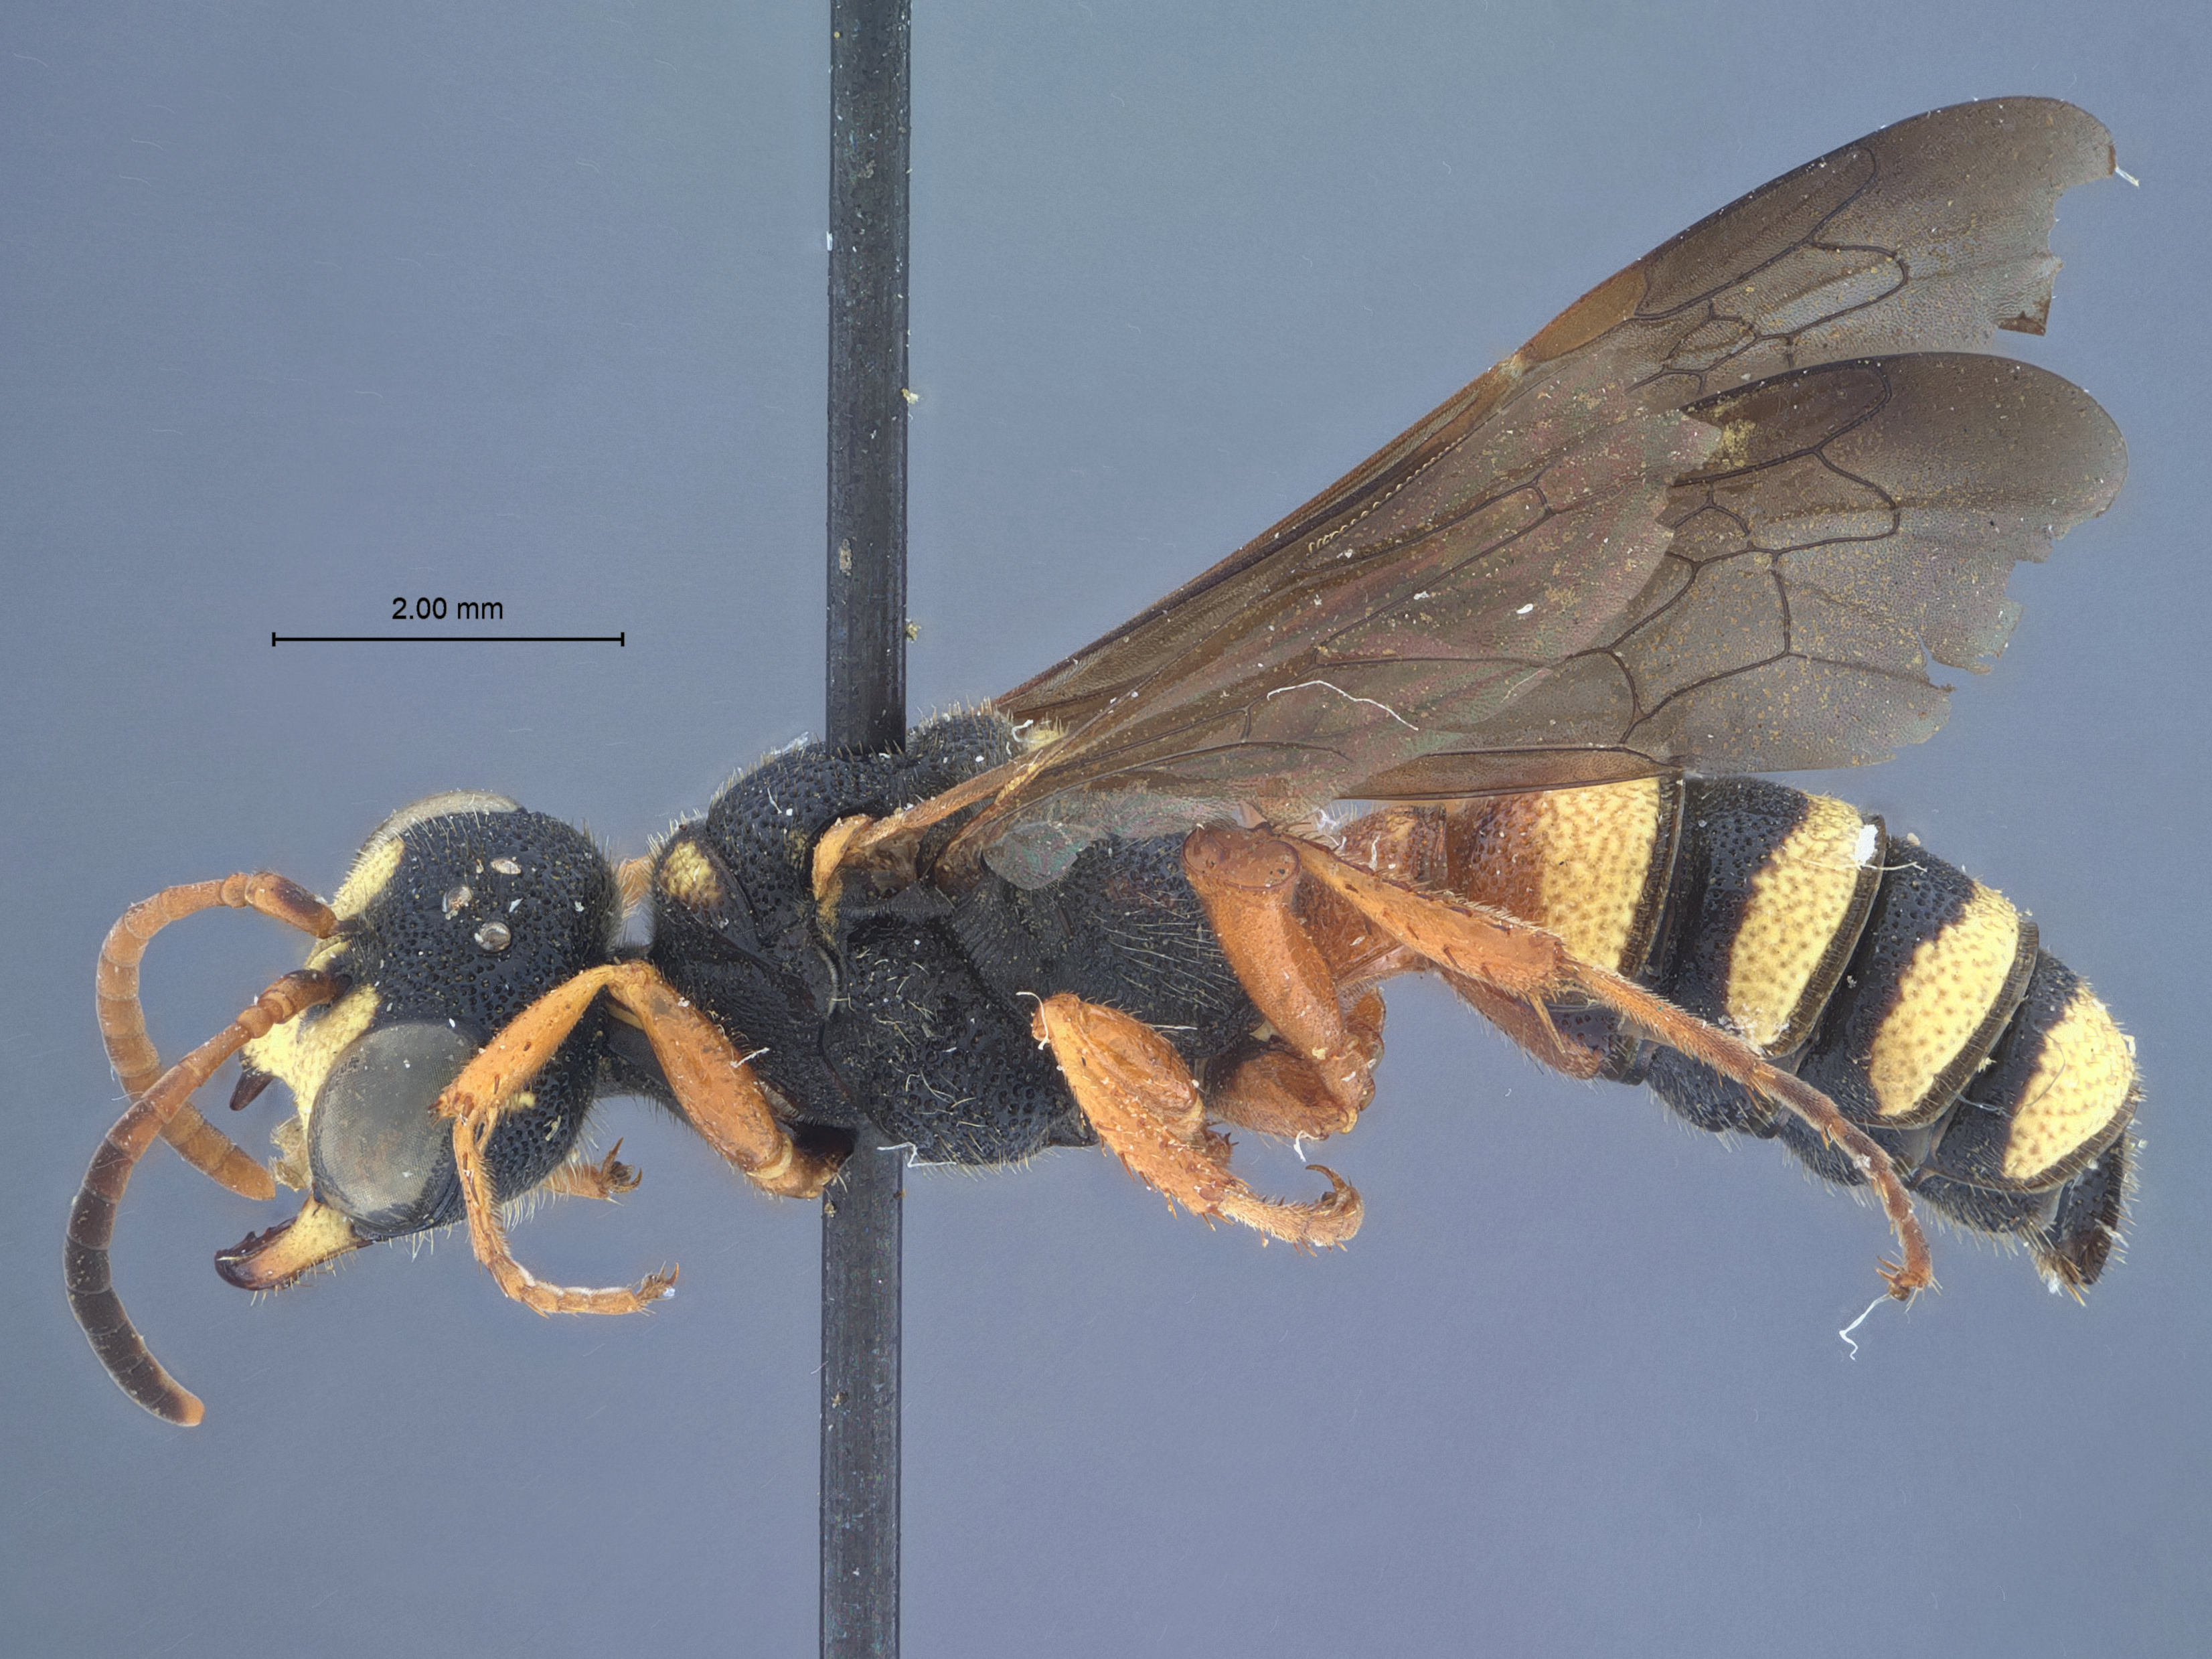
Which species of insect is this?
Eucerceris wyomingensis
